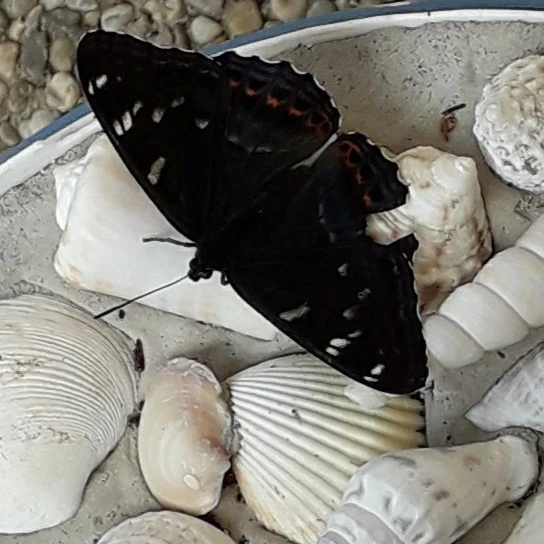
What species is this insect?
Limenitis populi
